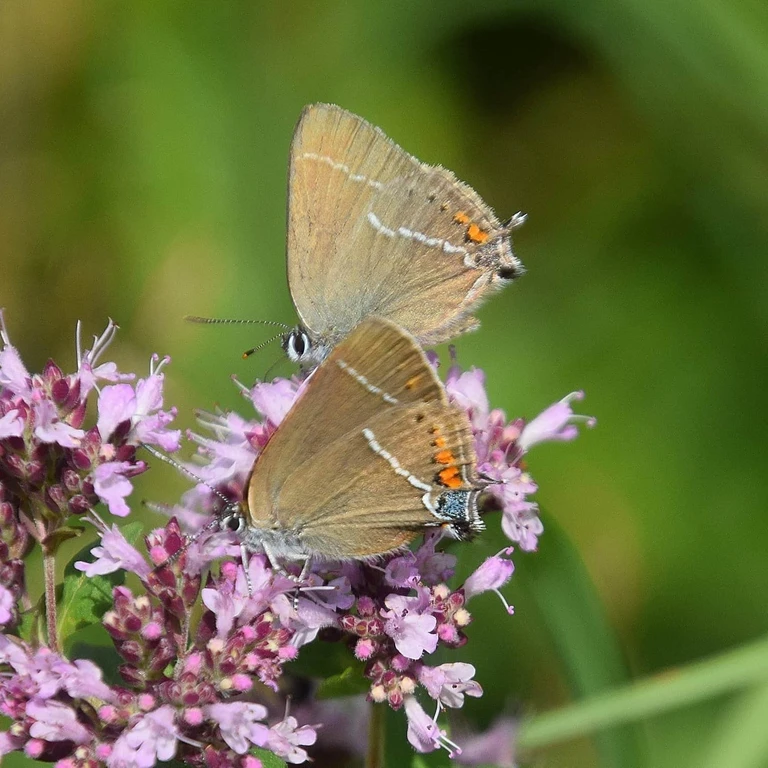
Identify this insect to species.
Satyrium spini (also Tuttiola spini)
